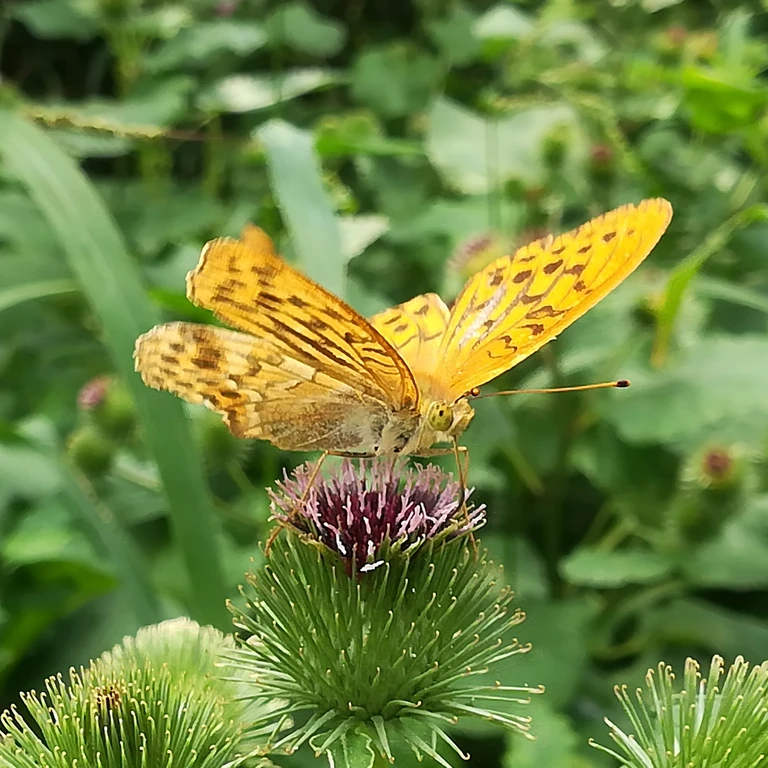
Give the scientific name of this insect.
Argynnis paphia
